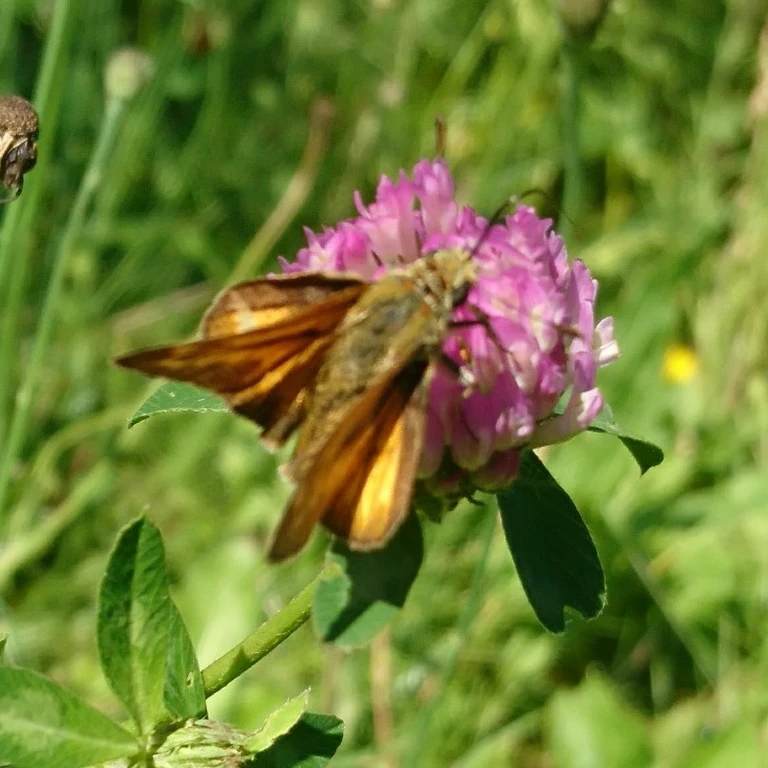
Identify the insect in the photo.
Ochlodes sylvanus (also Ochlodes venata)
